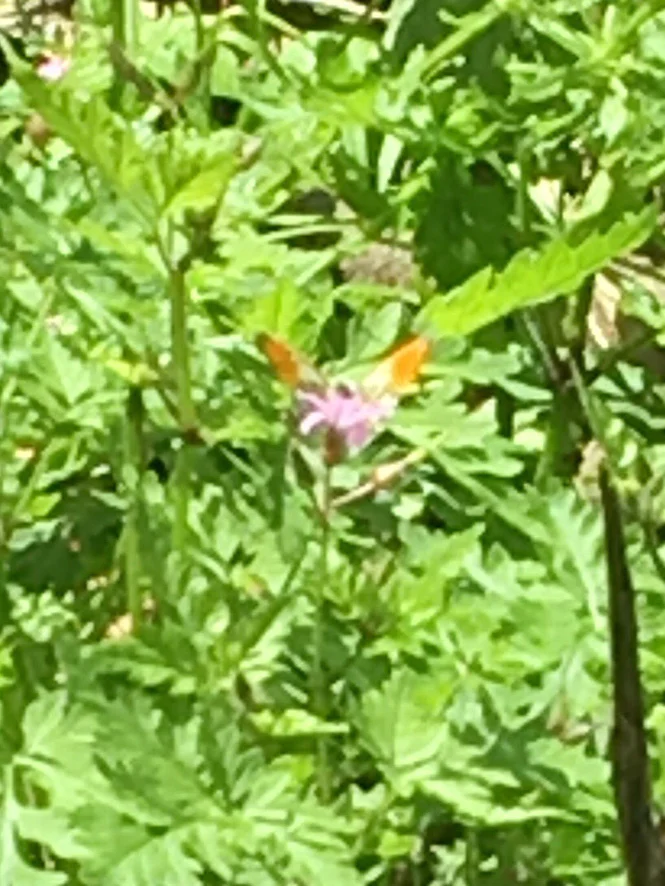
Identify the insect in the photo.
Anthocharis cardamines
